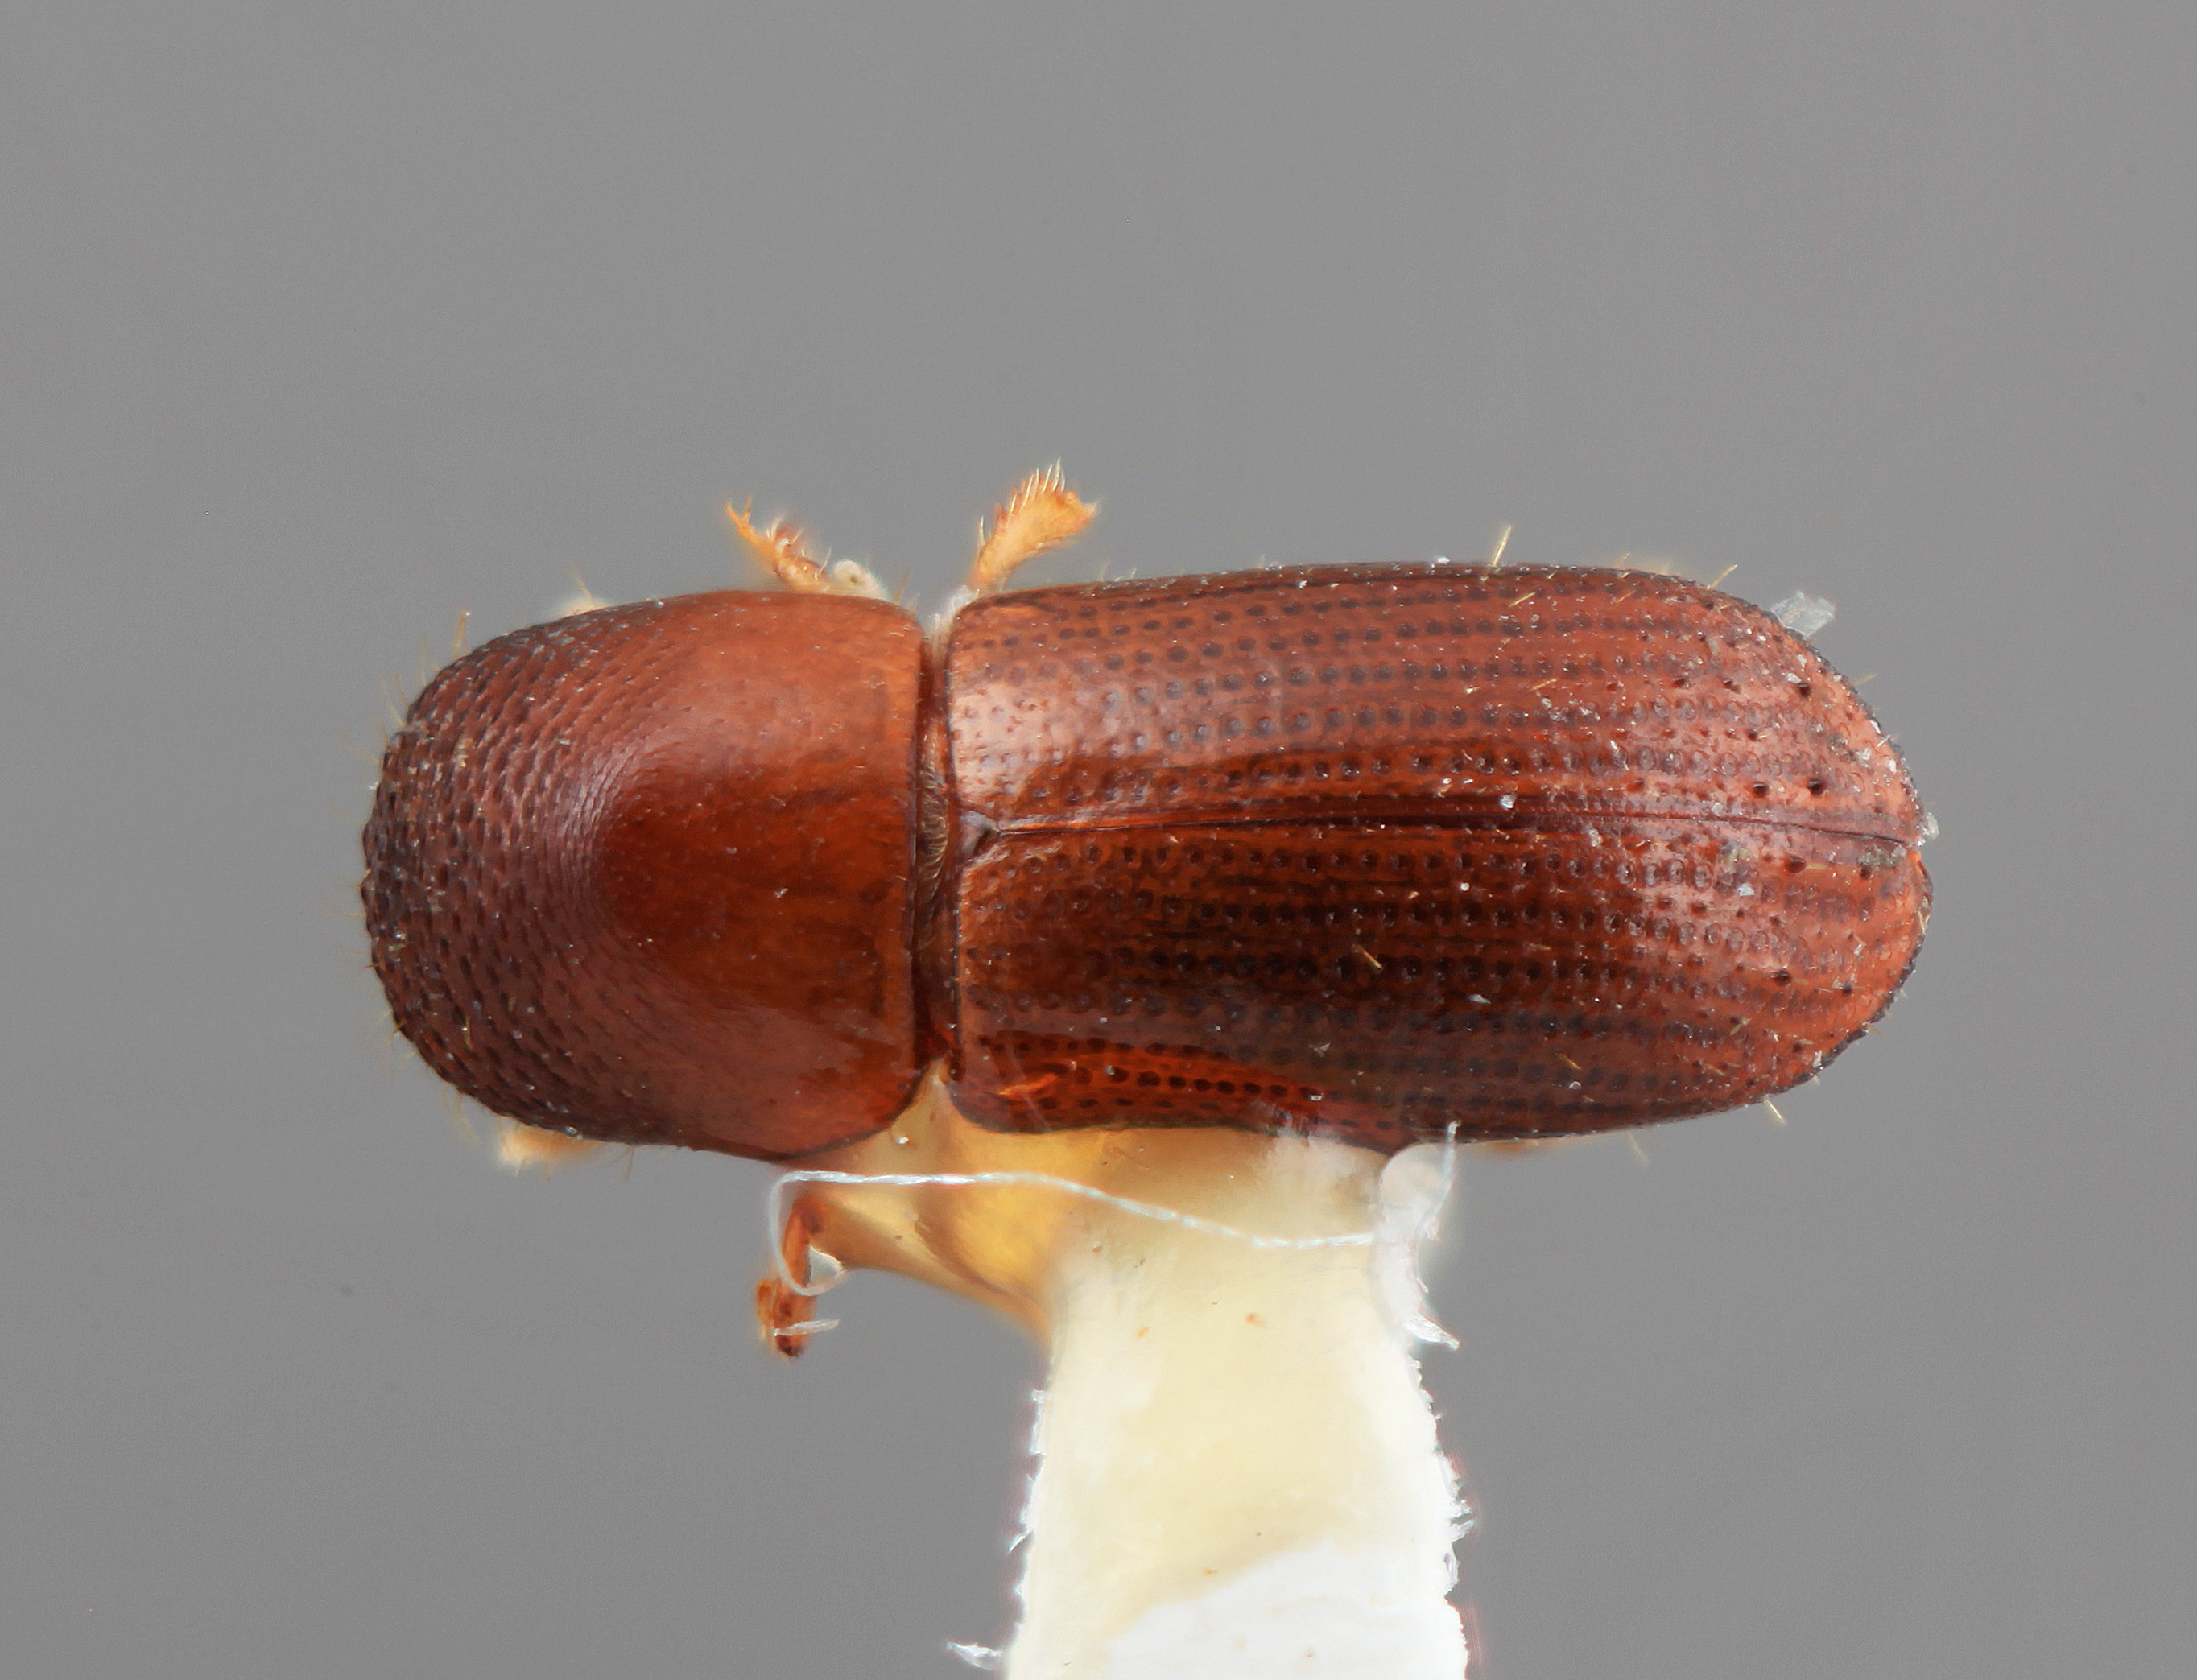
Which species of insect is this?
Xyleborus dissimulatus
